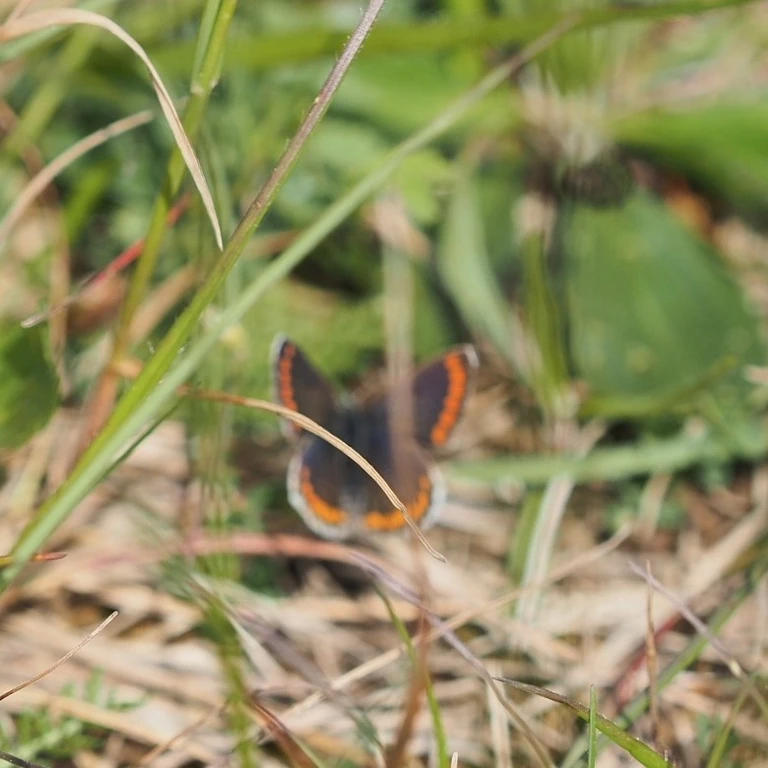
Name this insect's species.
Aricia agestis/artaxerxes
